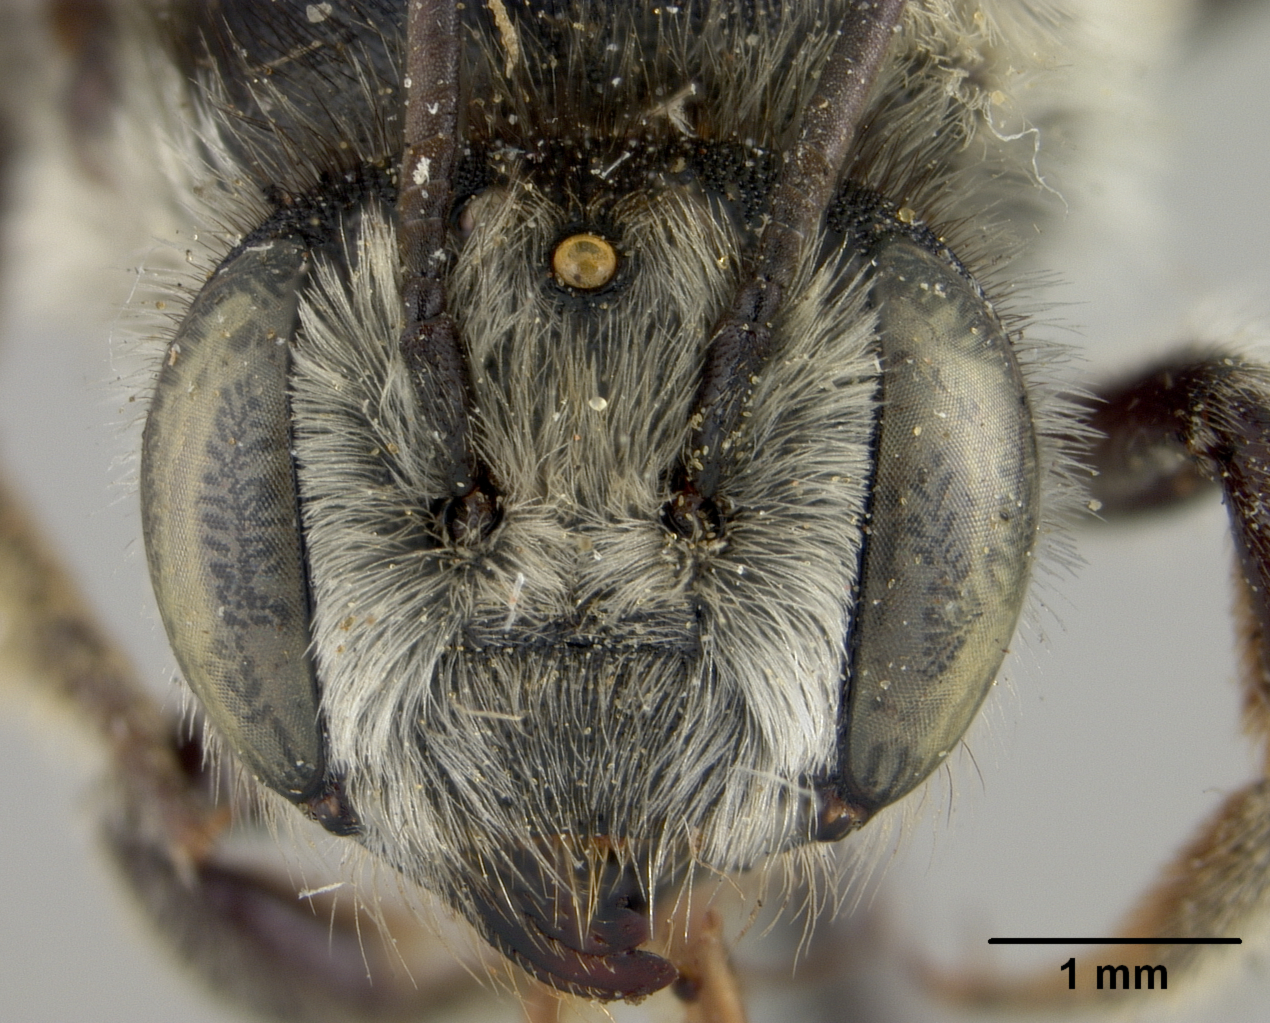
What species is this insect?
Megachile rubi
